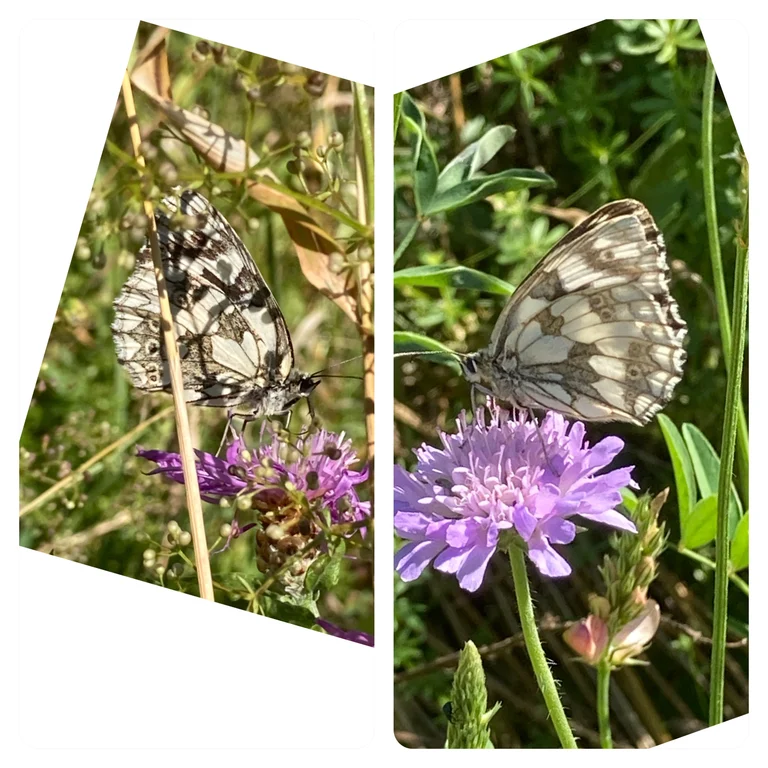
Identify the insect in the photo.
Melanargia galathea
